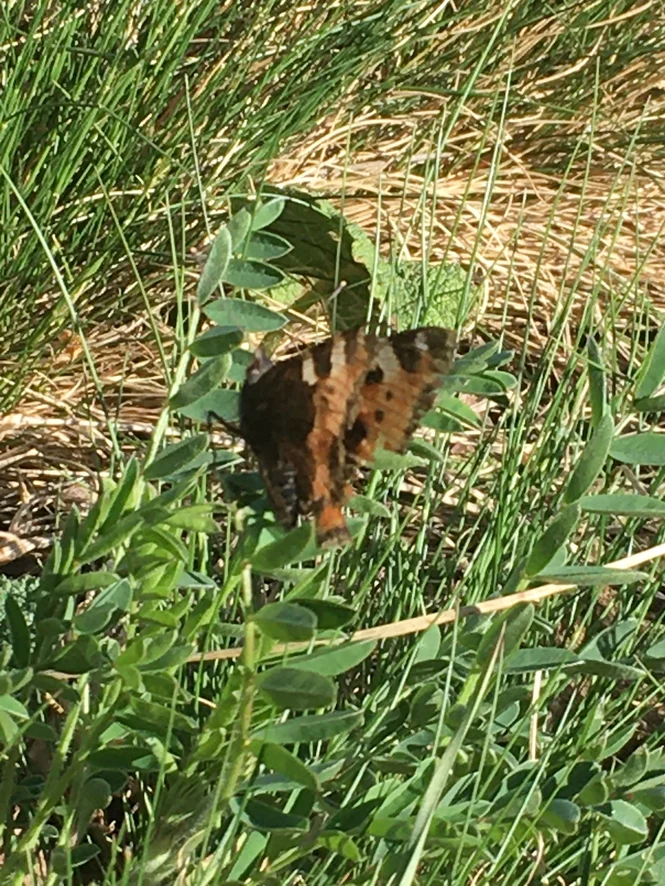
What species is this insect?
Aglais urticae
